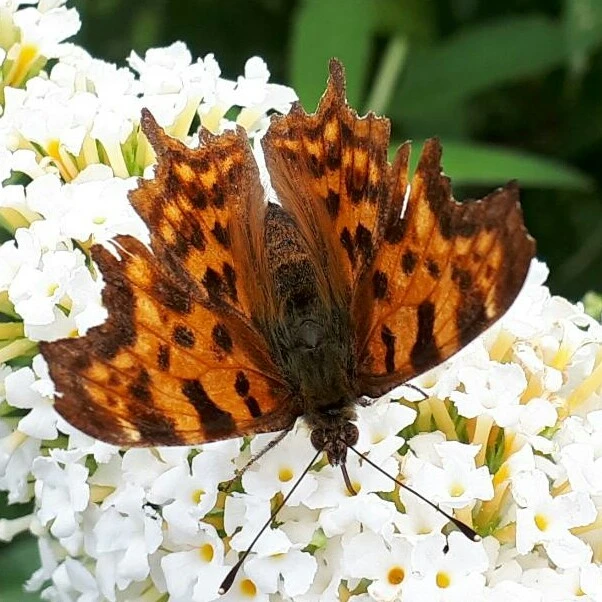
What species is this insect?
Polygonia c-album
